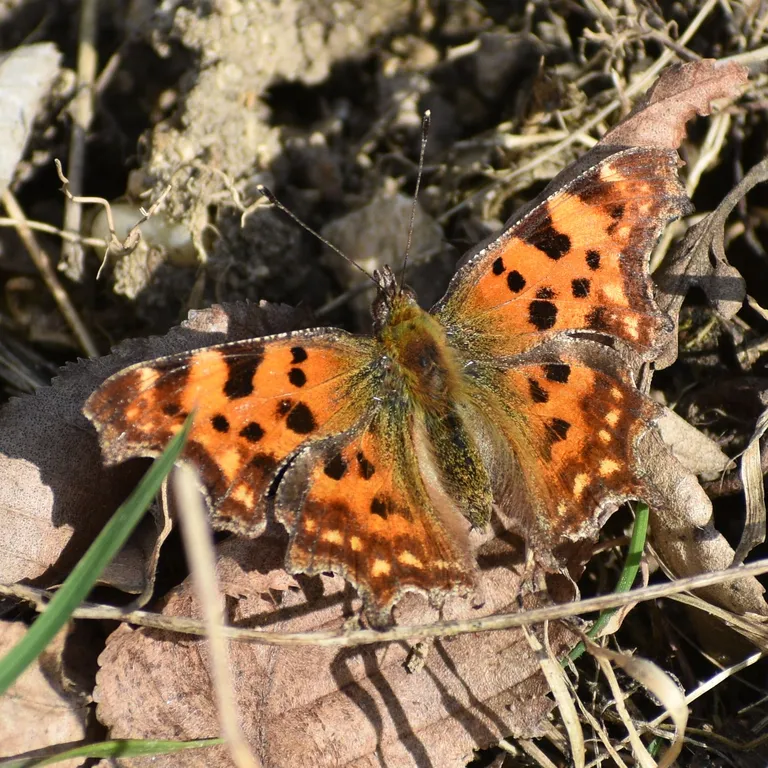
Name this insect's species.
Polygonia c-album
